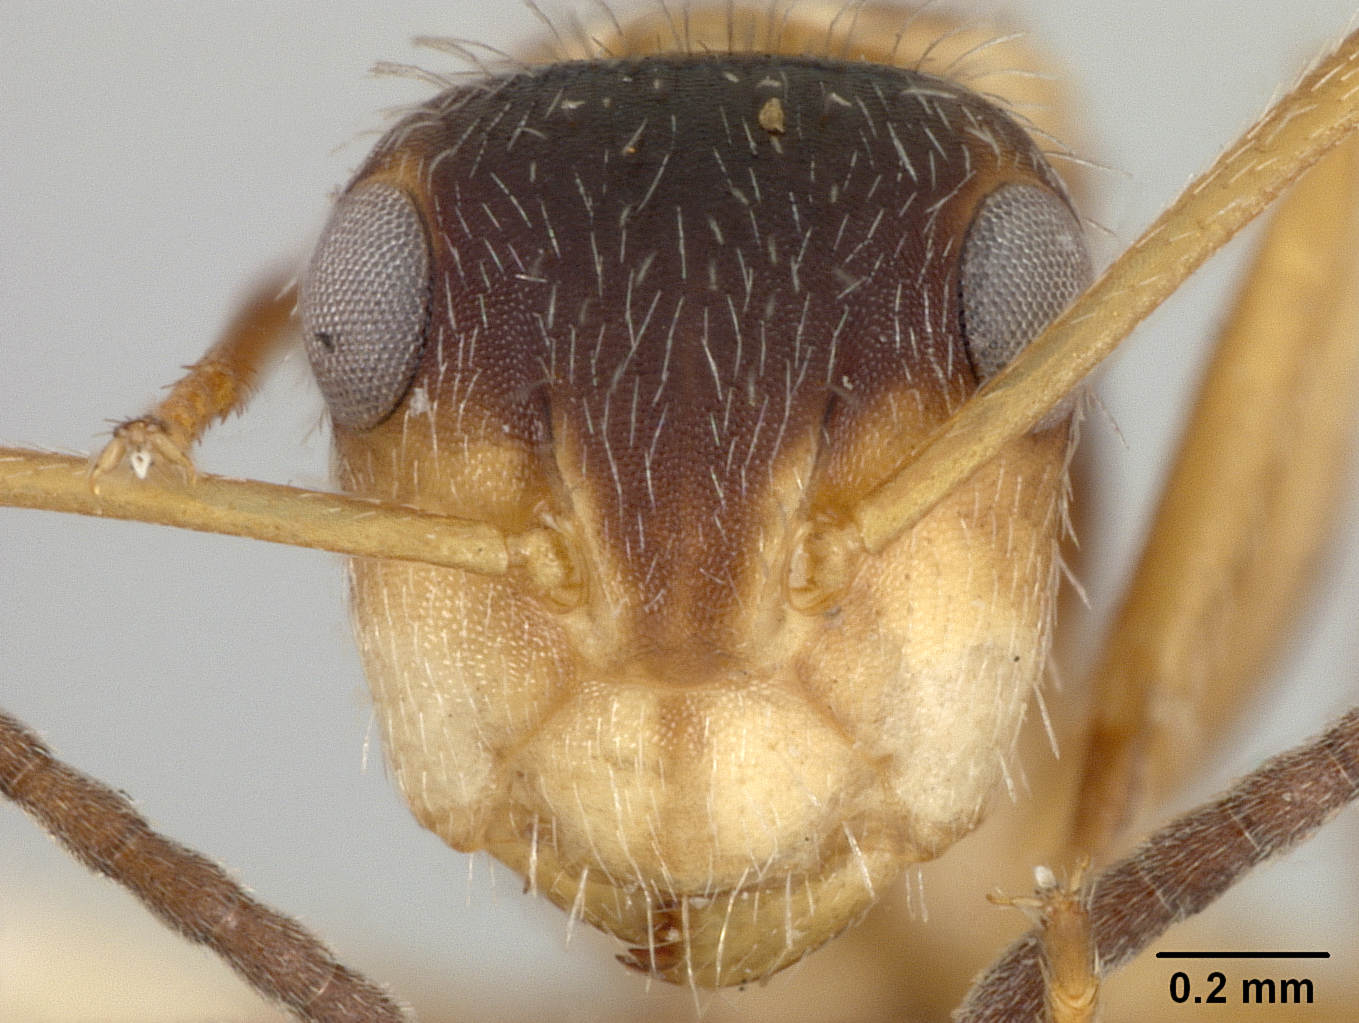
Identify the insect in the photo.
Camponotus tepicanus
